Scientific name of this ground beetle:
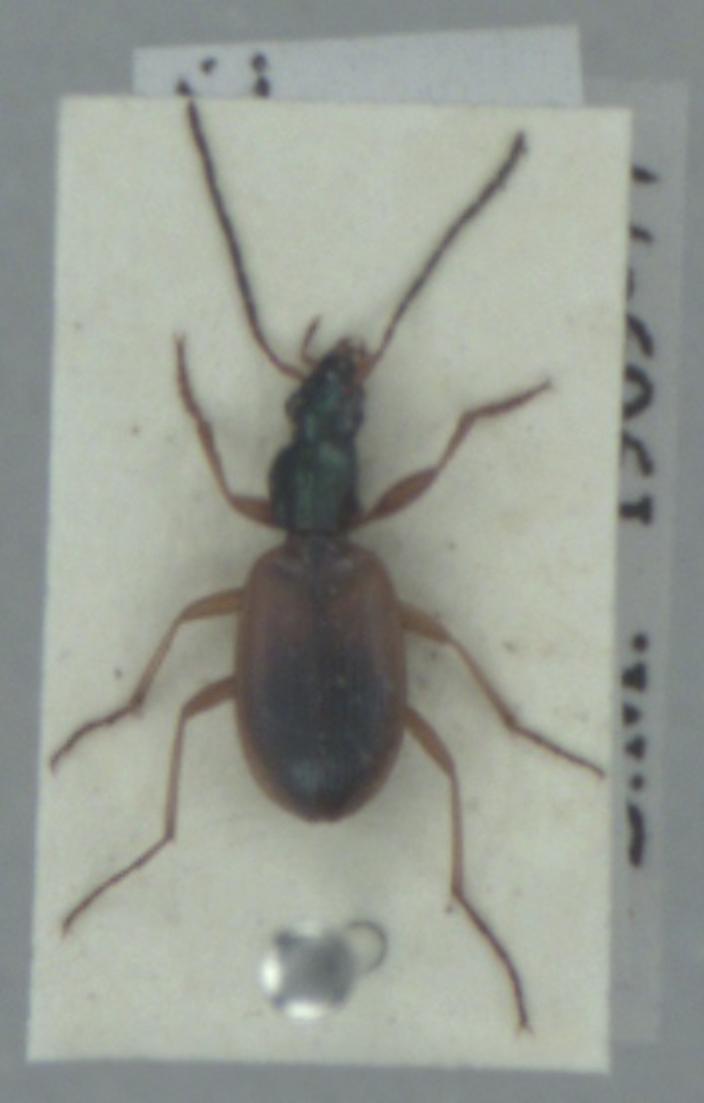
Anchomenus dorsalis
